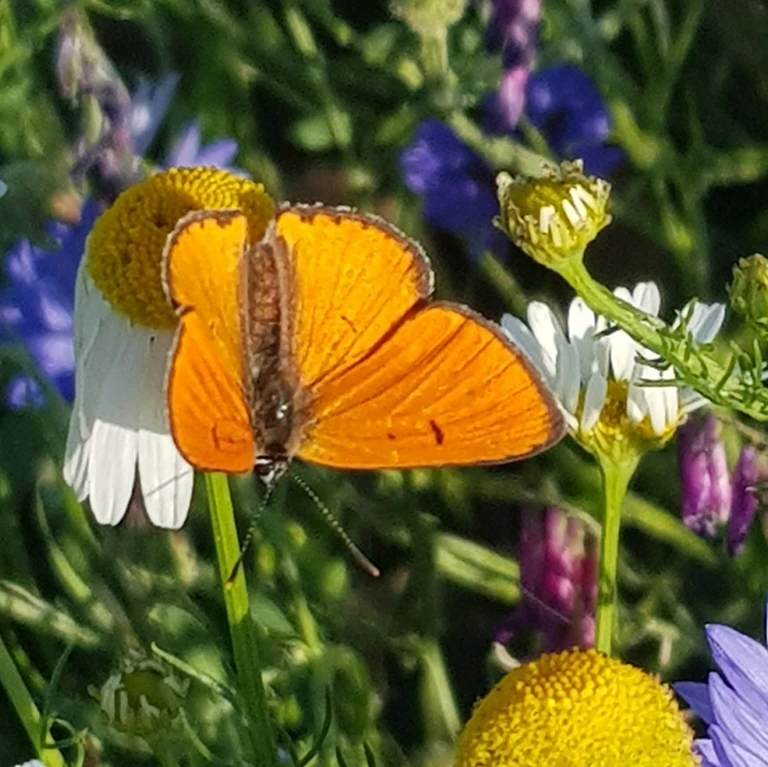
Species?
Lycaena dispar
